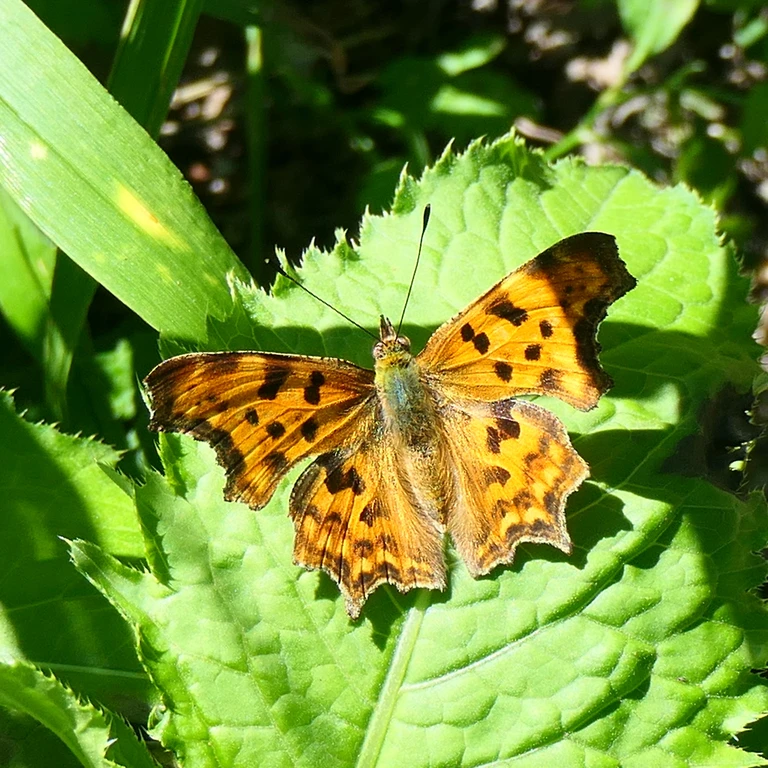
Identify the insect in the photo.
Polygonia c-album
